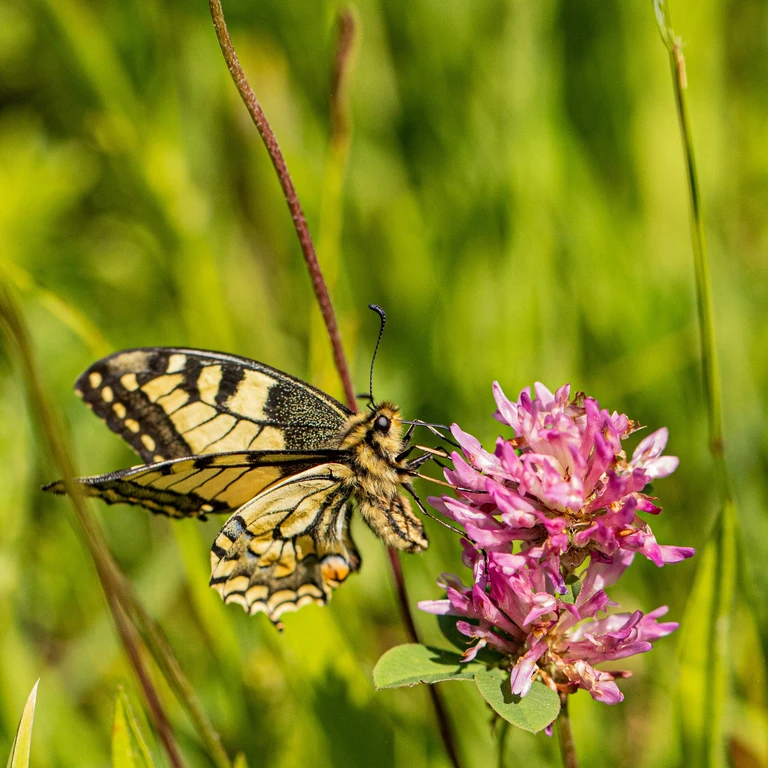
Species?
Papilio machaon
